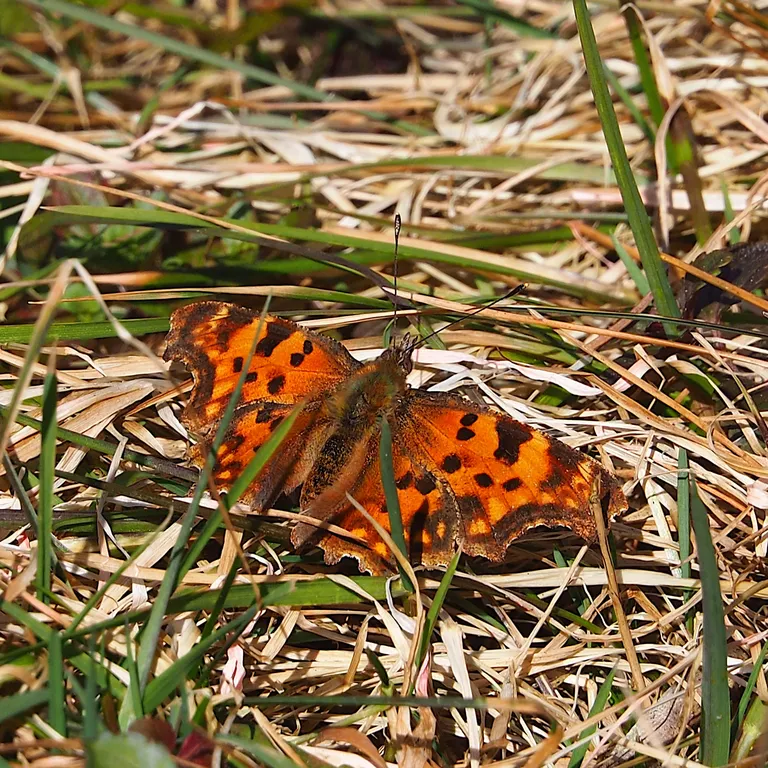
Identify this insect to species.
Polygonia c-album
